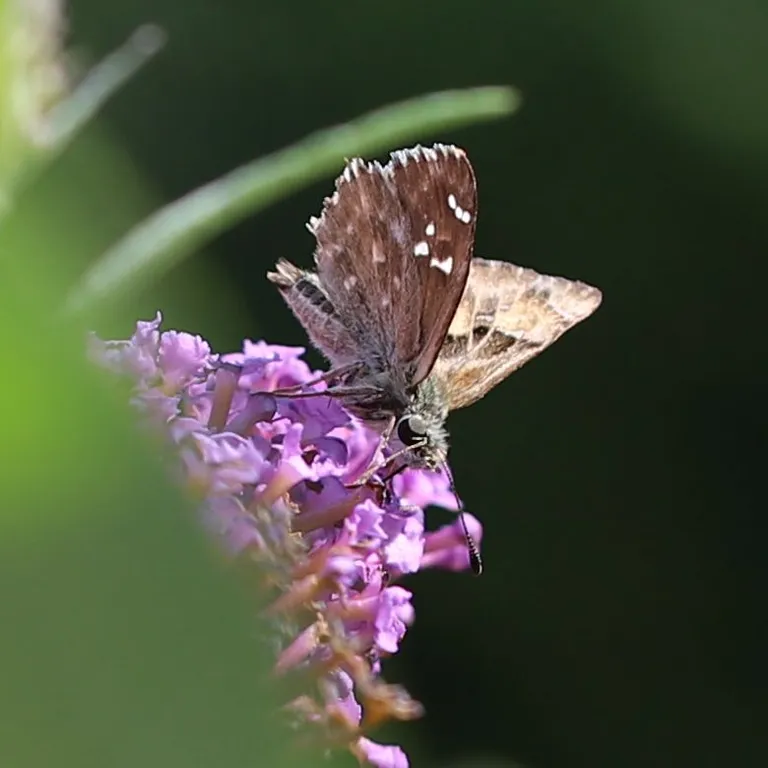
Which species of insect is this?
Carcharodus alceae
